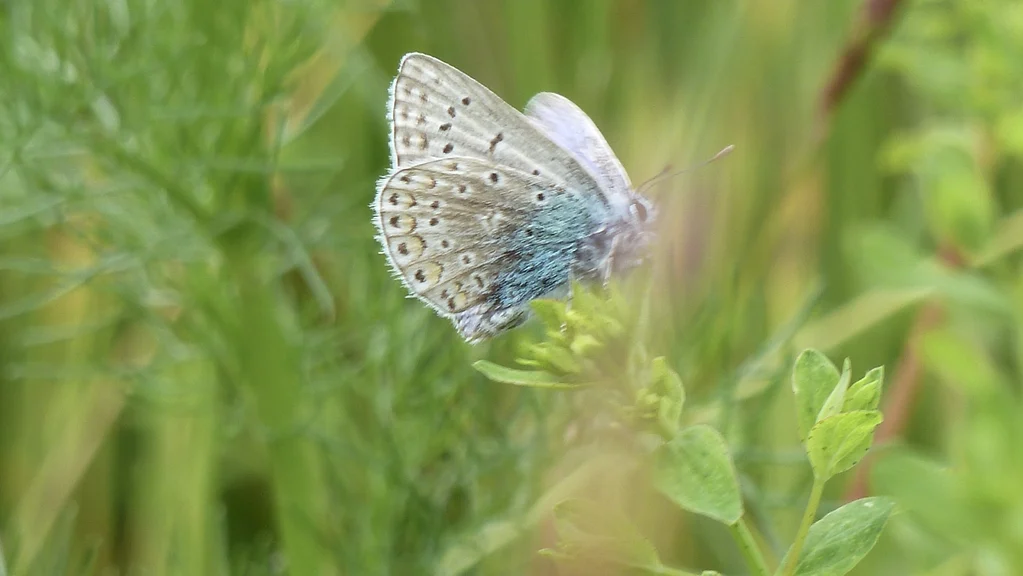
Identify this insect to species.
Polyommatus icarus
